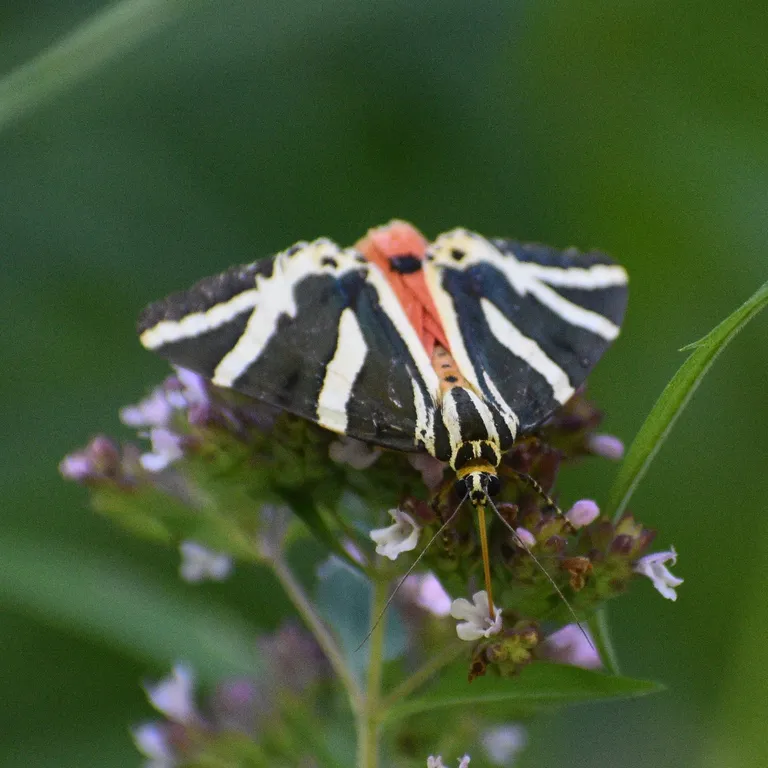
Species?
Euplagia quadripunctaria
